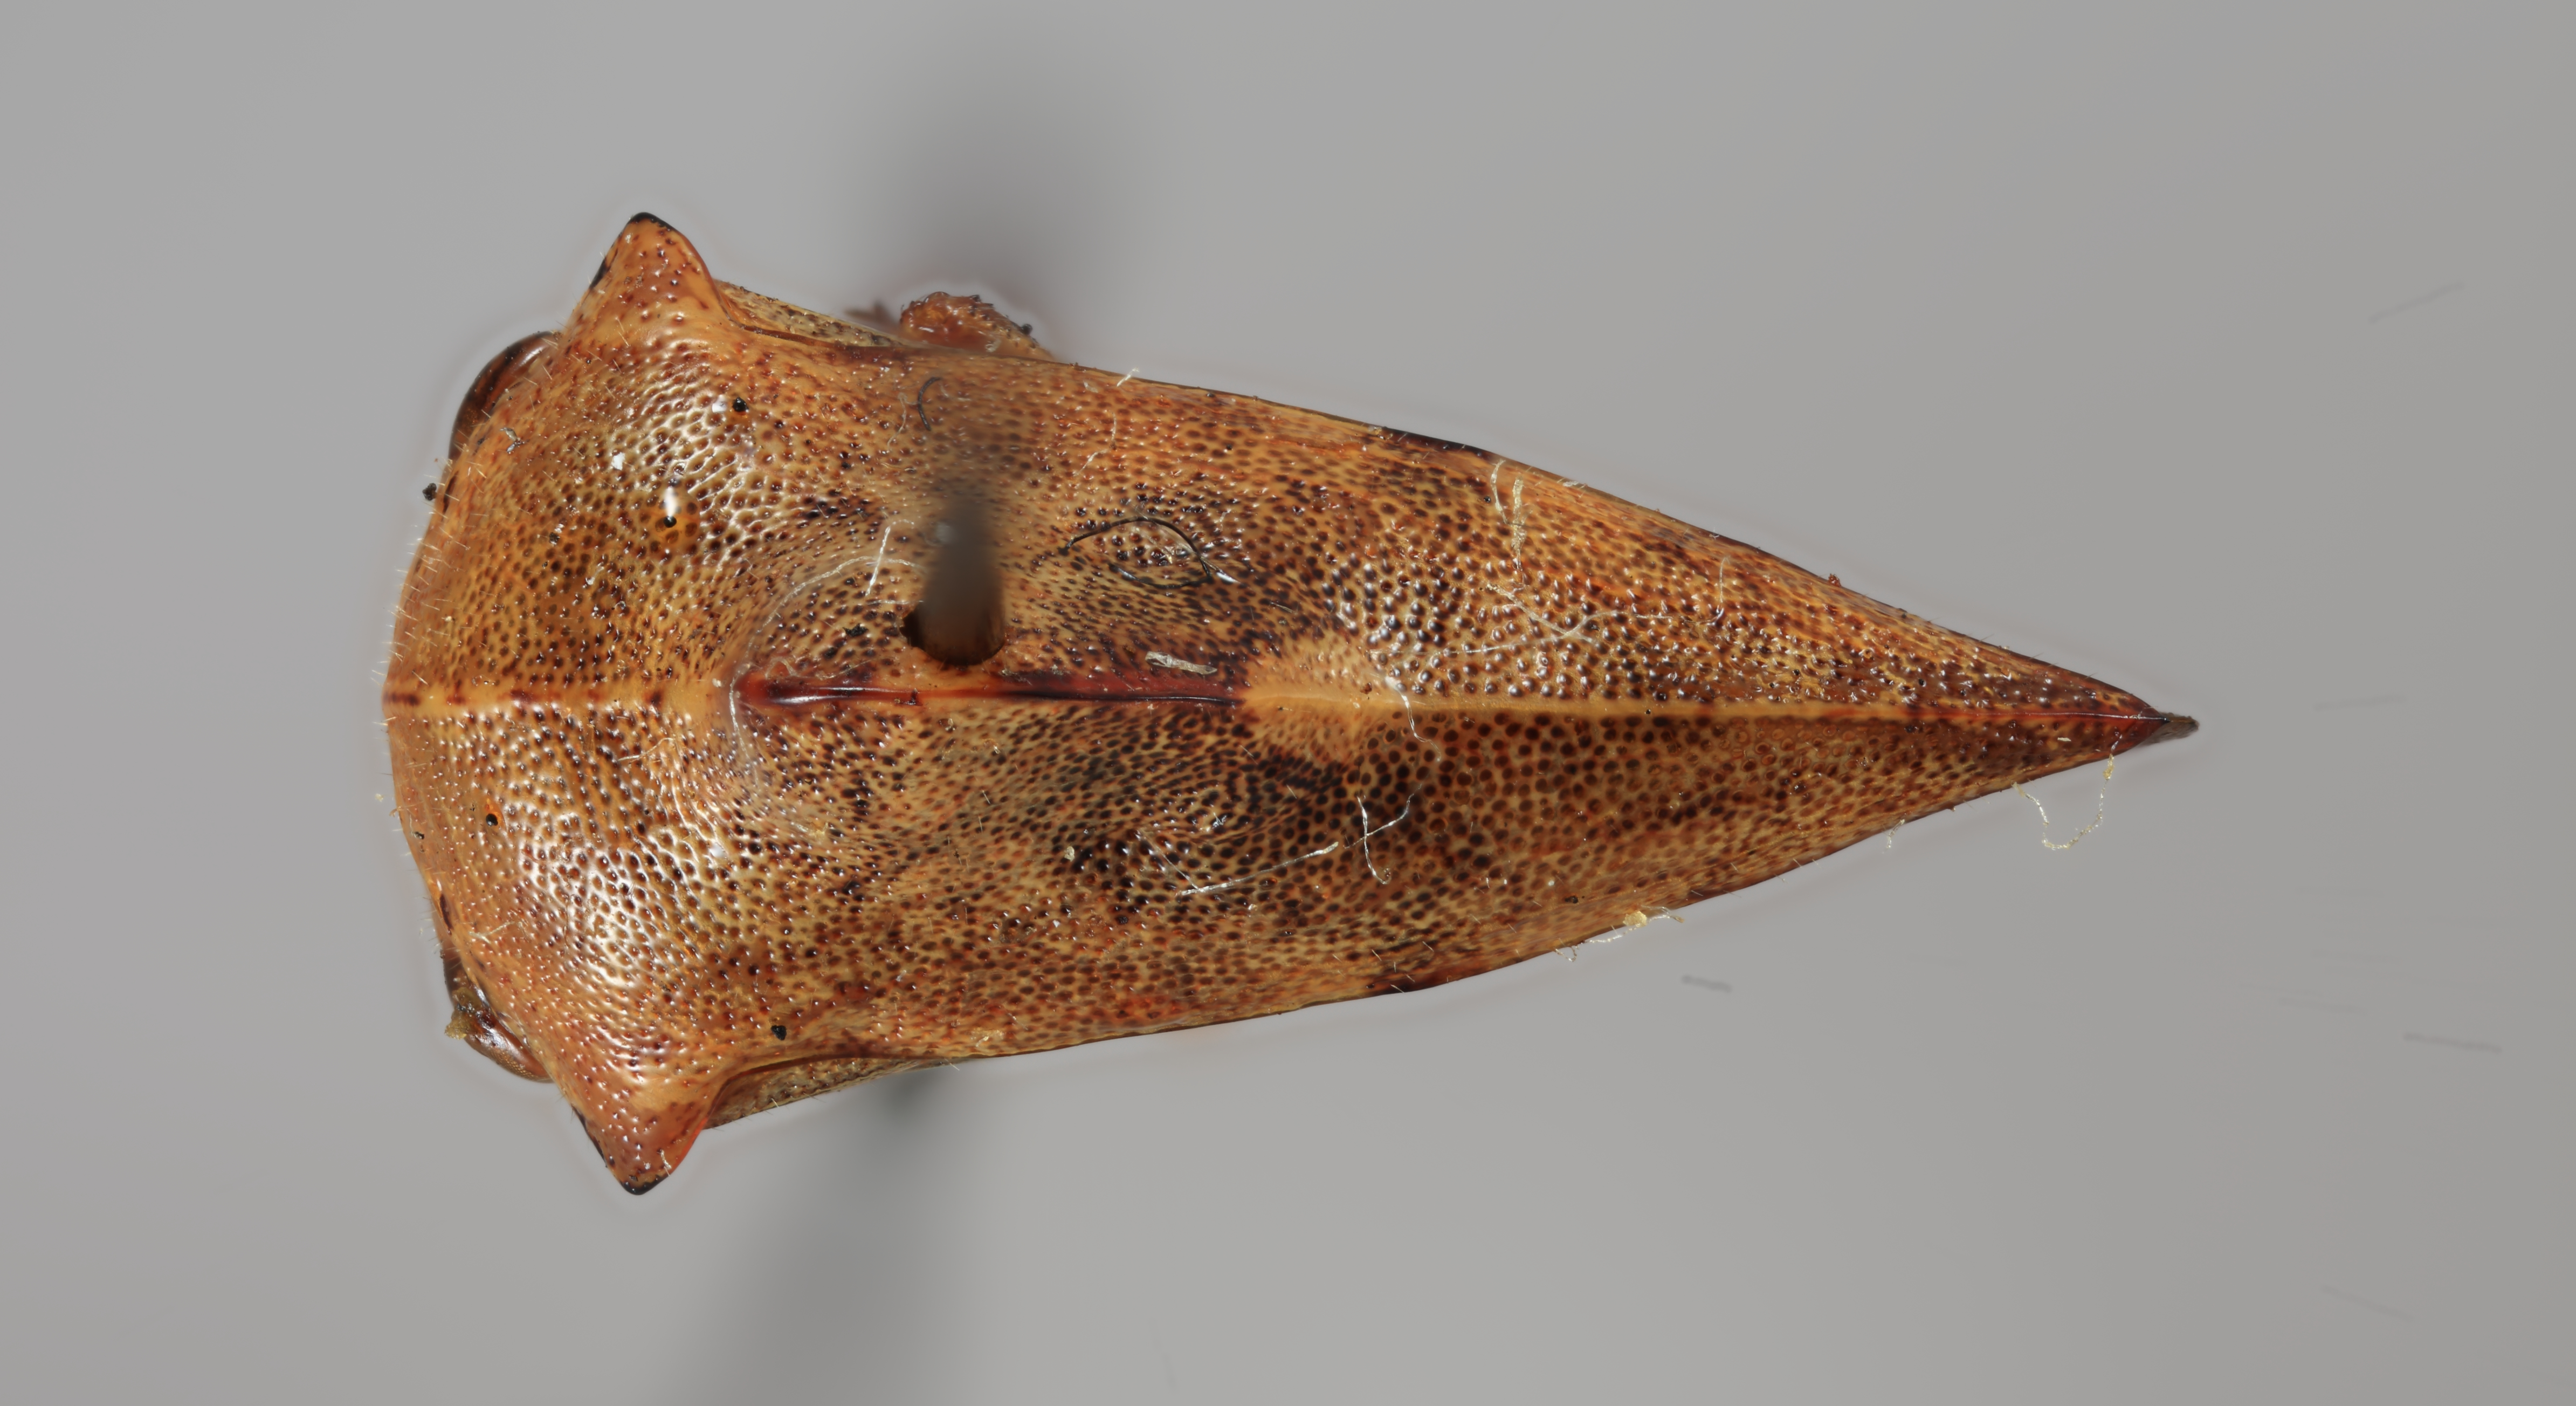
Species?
Telamona gibbera
